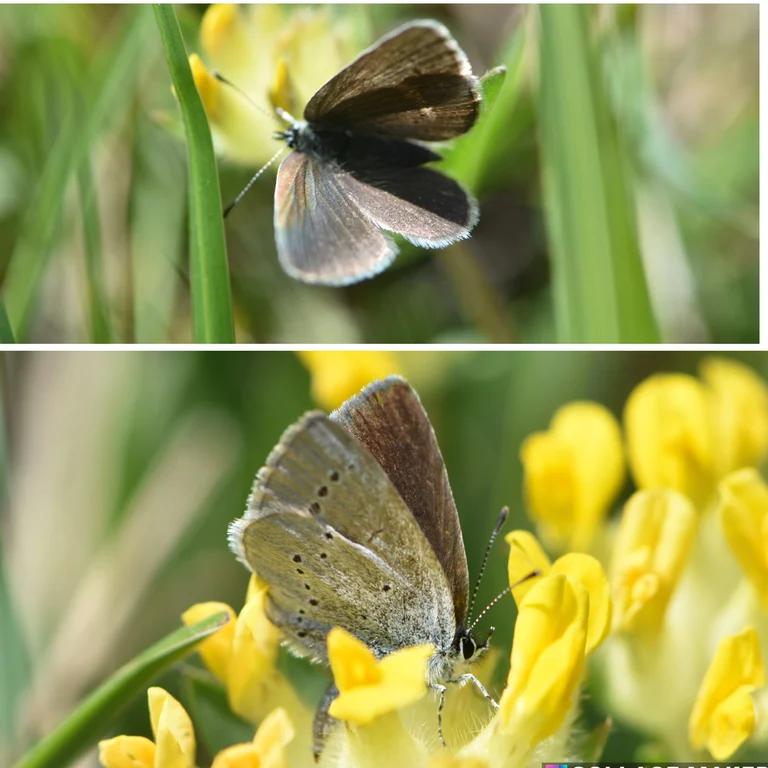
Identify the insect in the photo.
Cupido minimus
